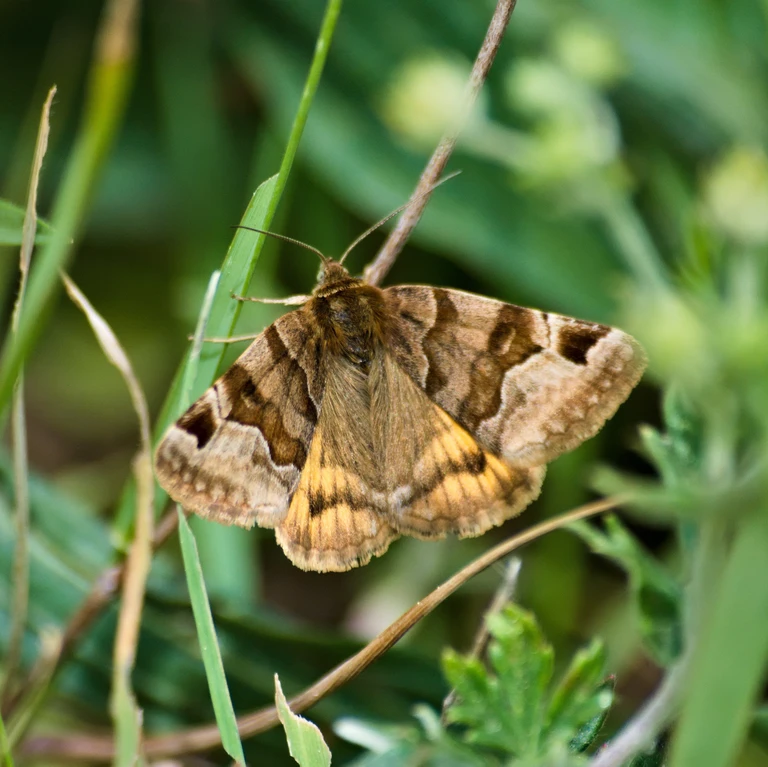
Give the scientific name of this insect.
Euclidia glyphica
